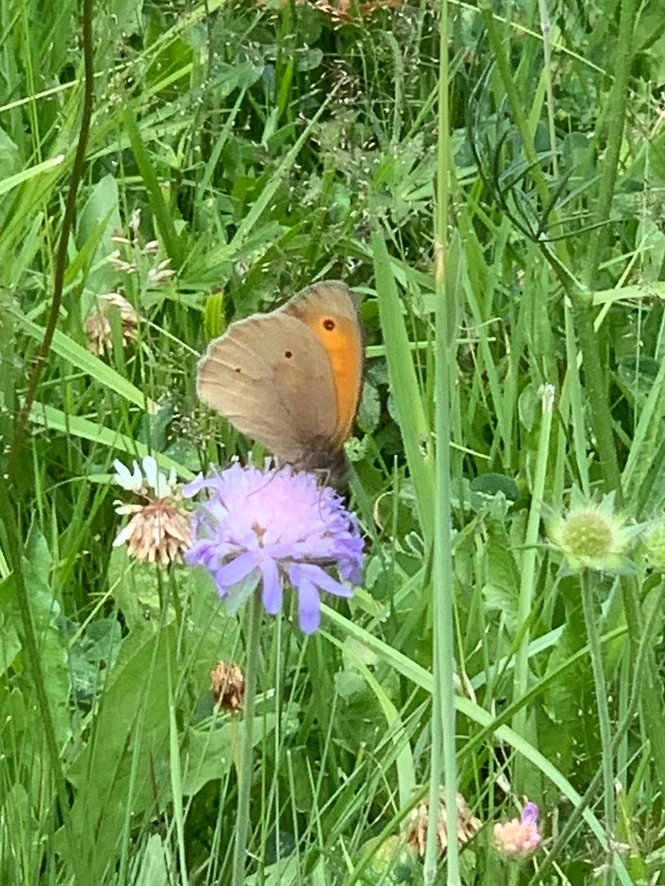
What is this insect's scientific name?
Maniola jurtina
